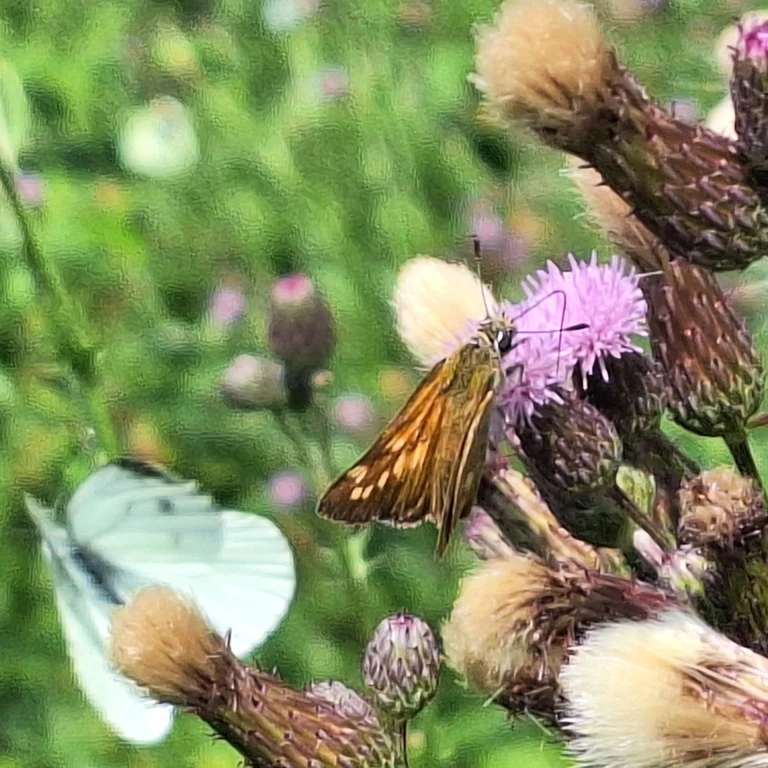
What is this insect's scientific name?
Ochlodes sylvanus (also Ochlodes venata)
